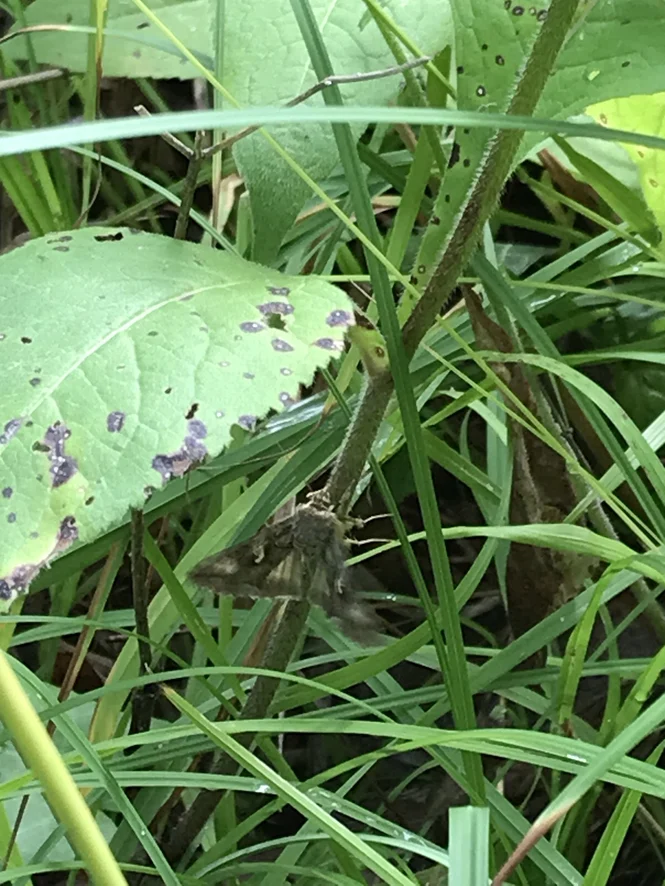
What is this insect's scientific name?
Autographa gamma
